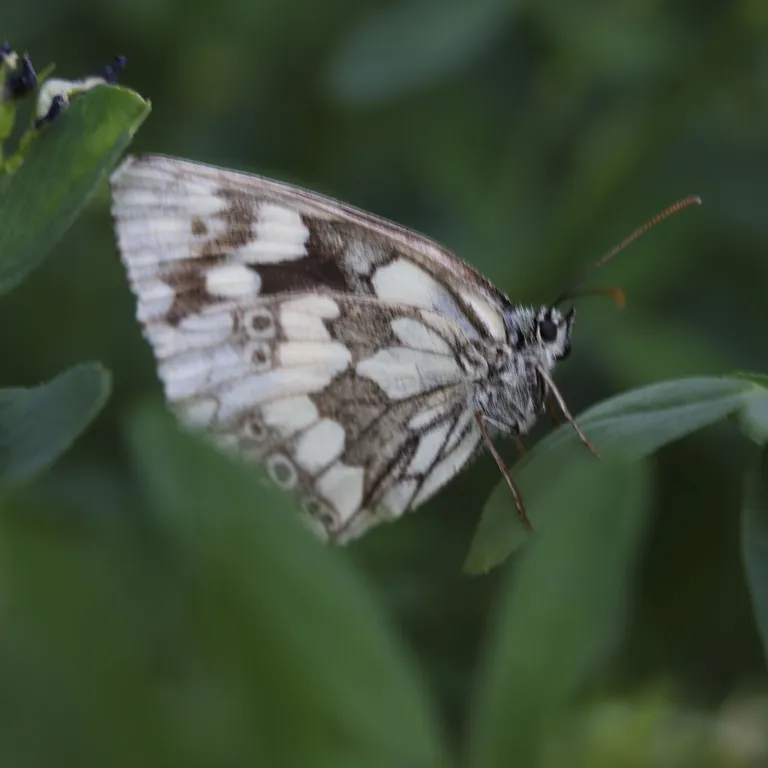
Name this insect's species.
Melanargia galathea
